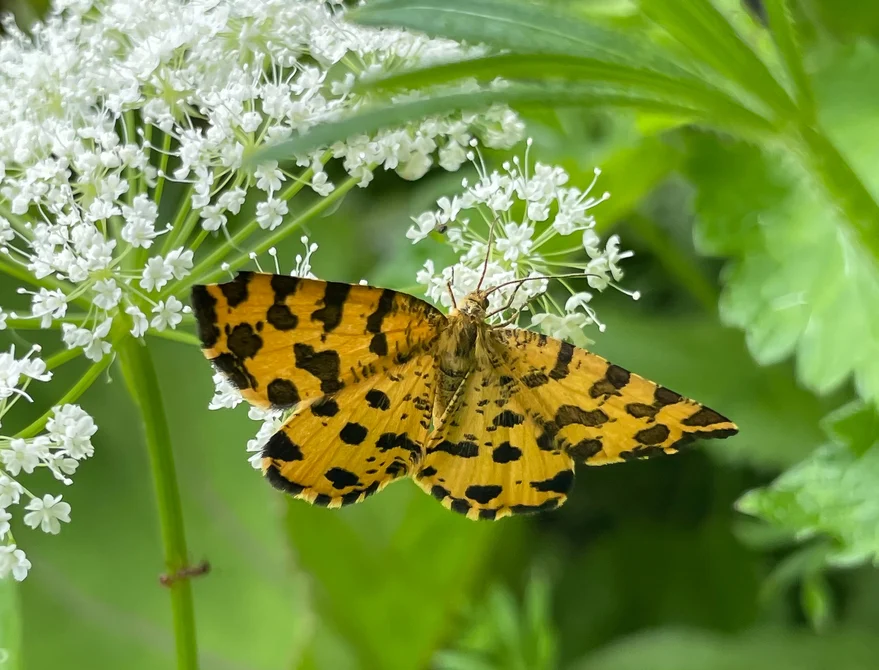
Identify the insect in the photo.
Pseudopanthera macularia
